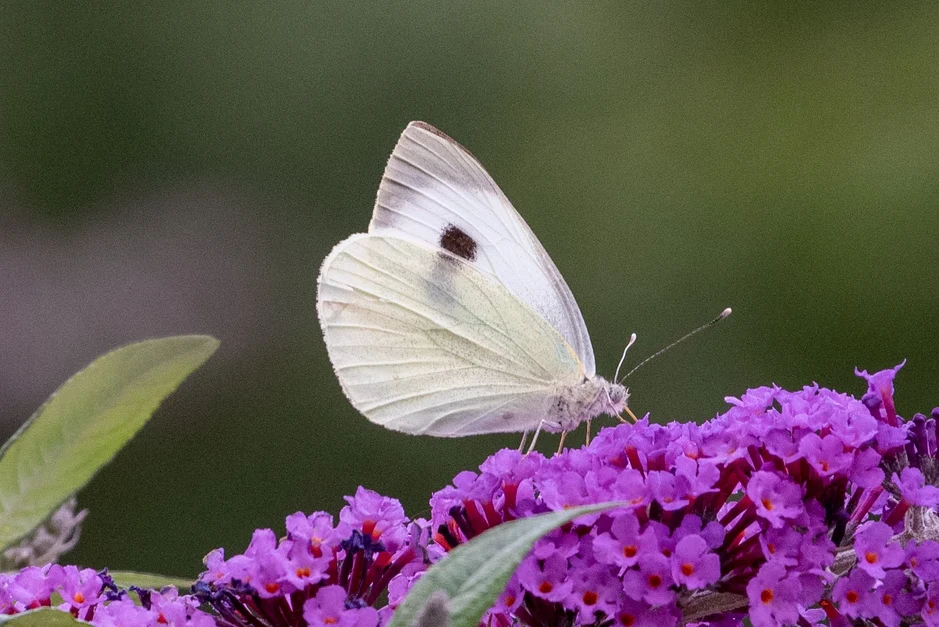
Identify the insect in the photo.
Pieris brassicae
